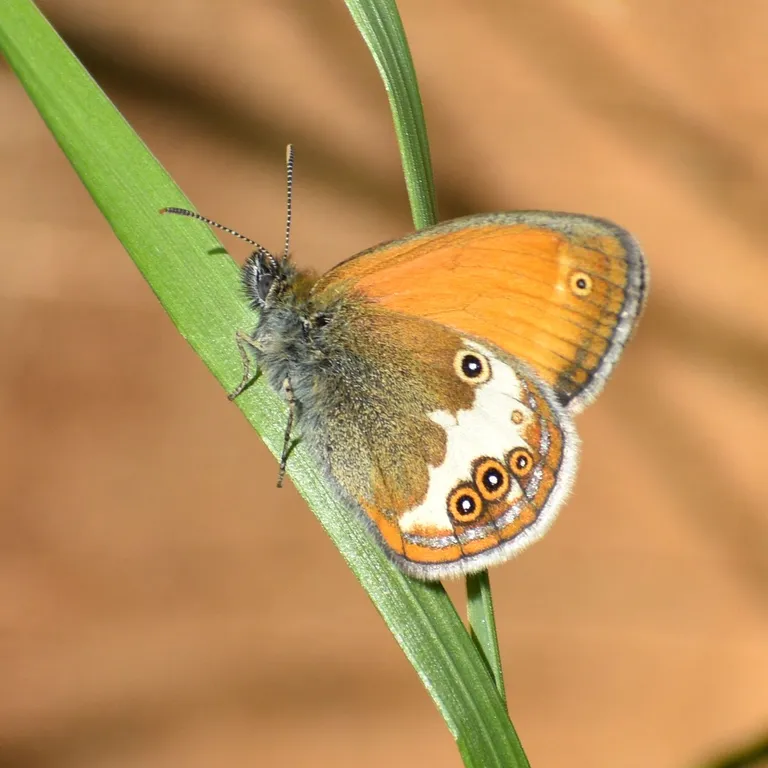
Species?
Coenonympha arcania
